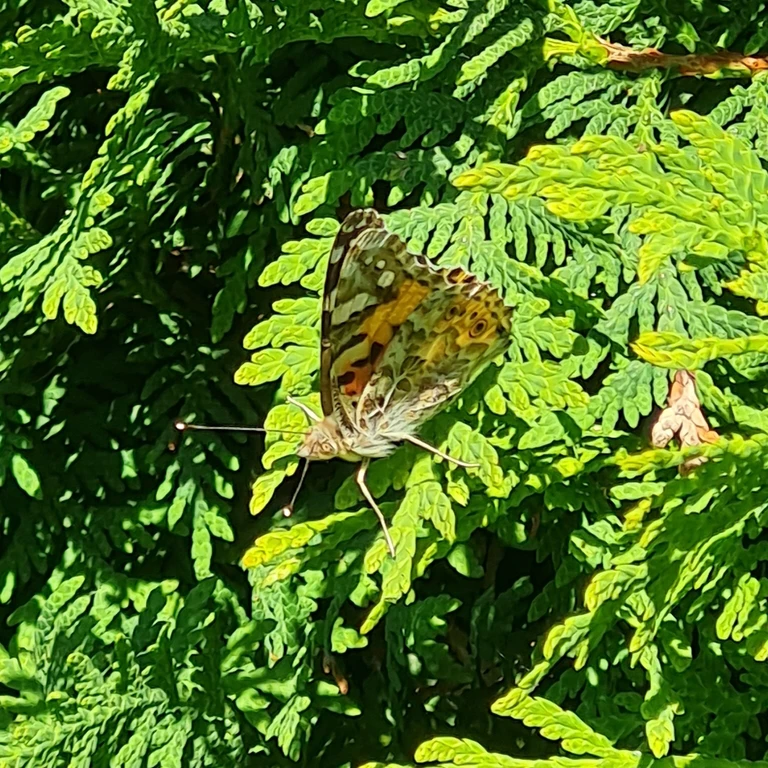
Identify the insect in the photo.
Vanessa cardui
